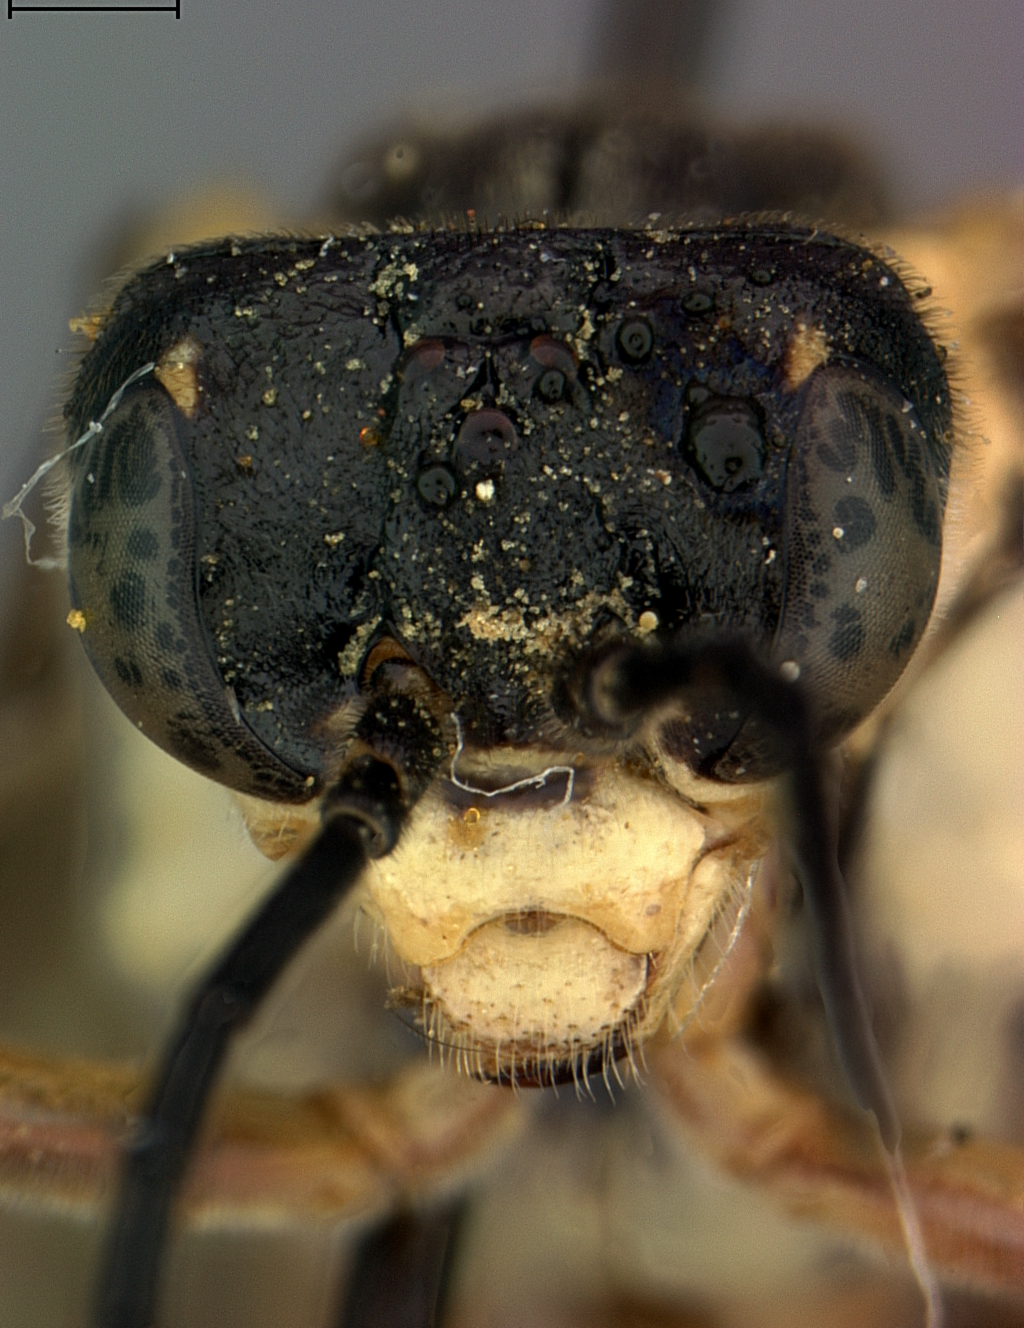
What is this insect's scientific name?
Tenthredo kudiana
